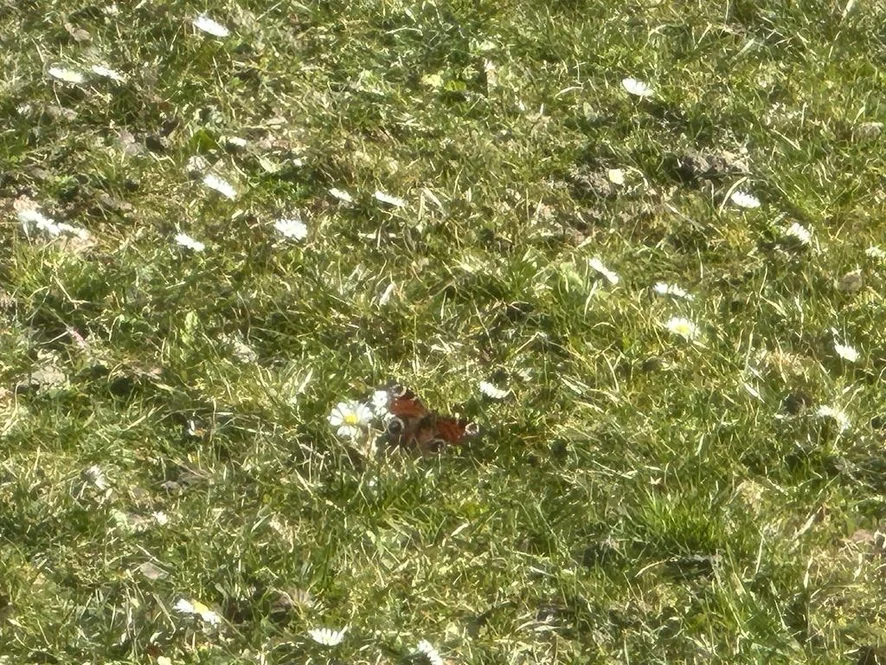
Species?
Aglais io
